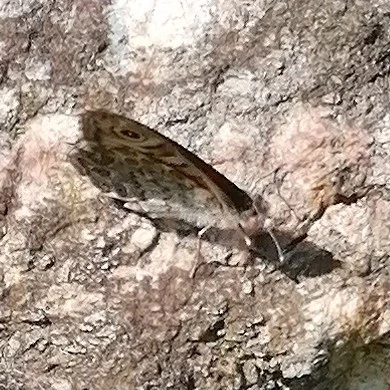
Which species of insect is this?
Lasiommata megera (also Pararge megera)
